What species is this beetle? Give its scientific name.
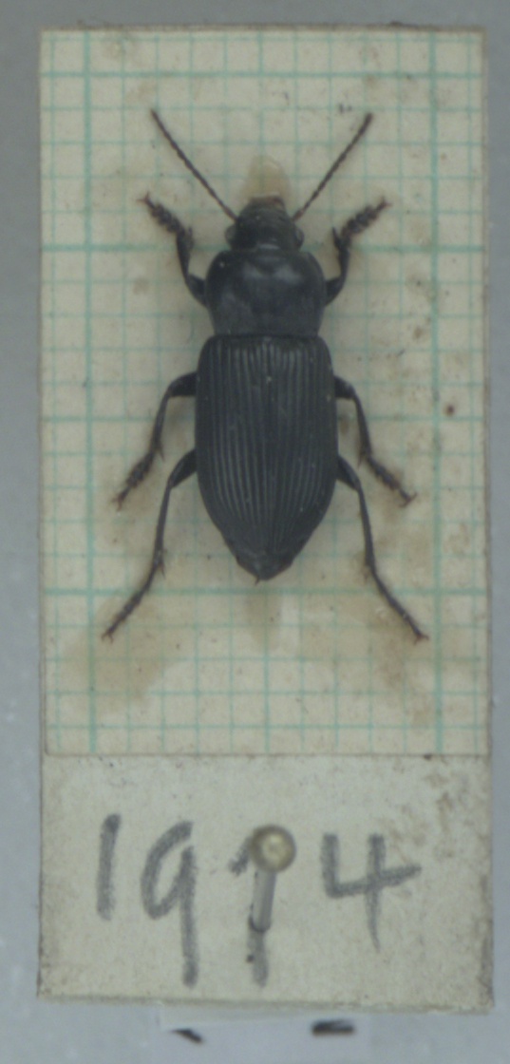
Anisodactylus binotatus
